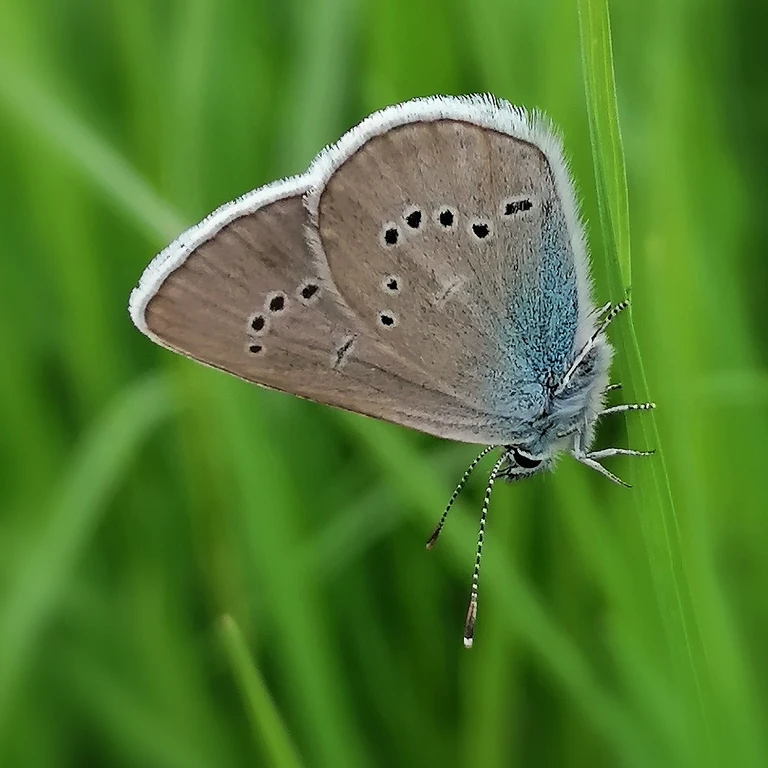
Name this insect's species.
Cyaniris semiargus
